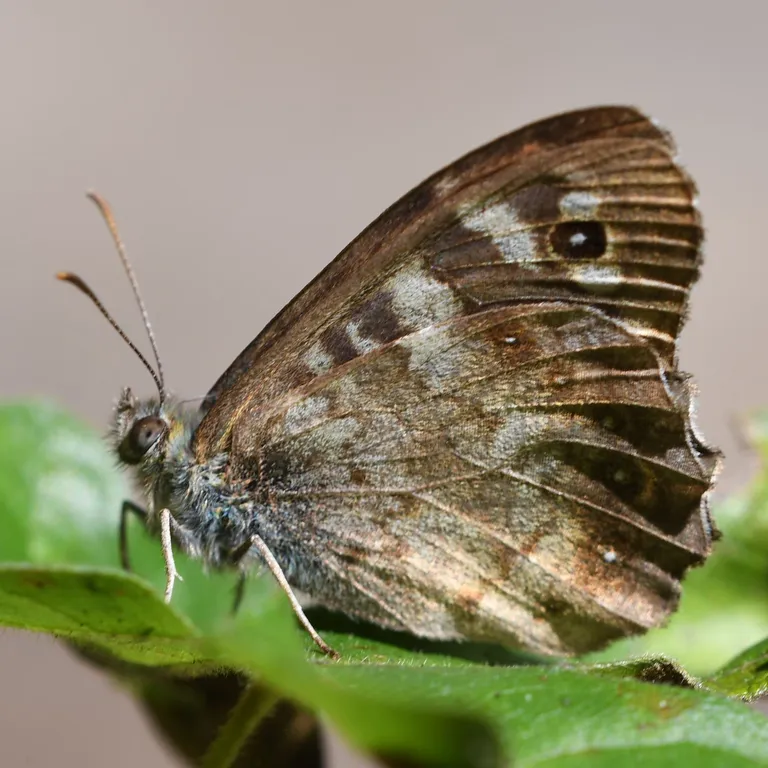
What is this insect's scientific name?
Pararge aegeria
